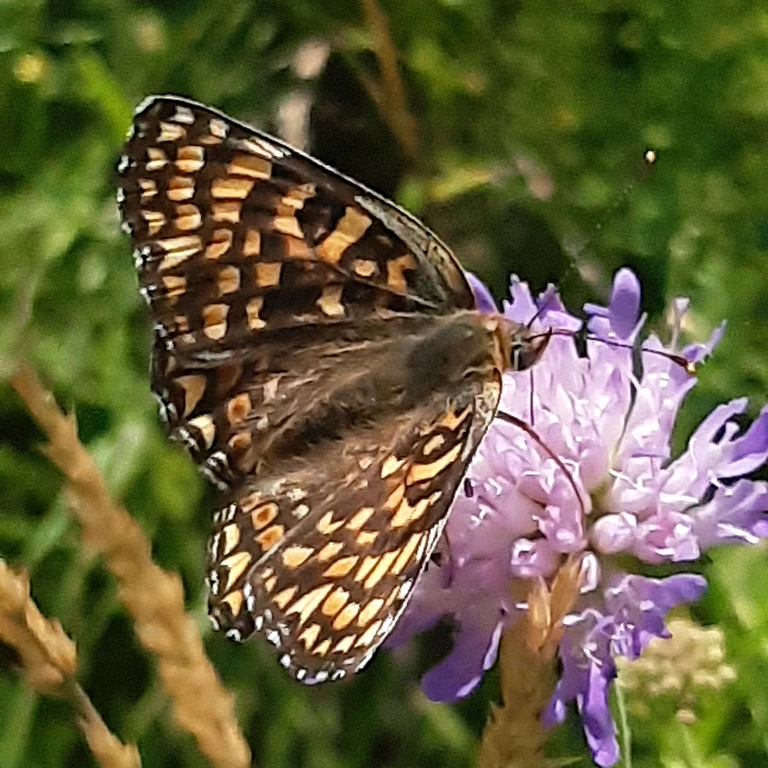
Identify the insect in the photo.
Melitaea phoebe
